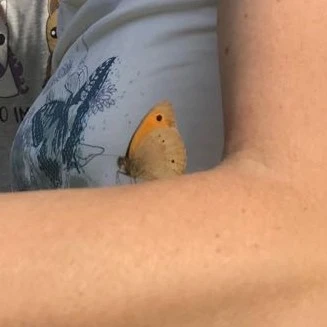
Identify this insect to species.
Maniola jurtina
